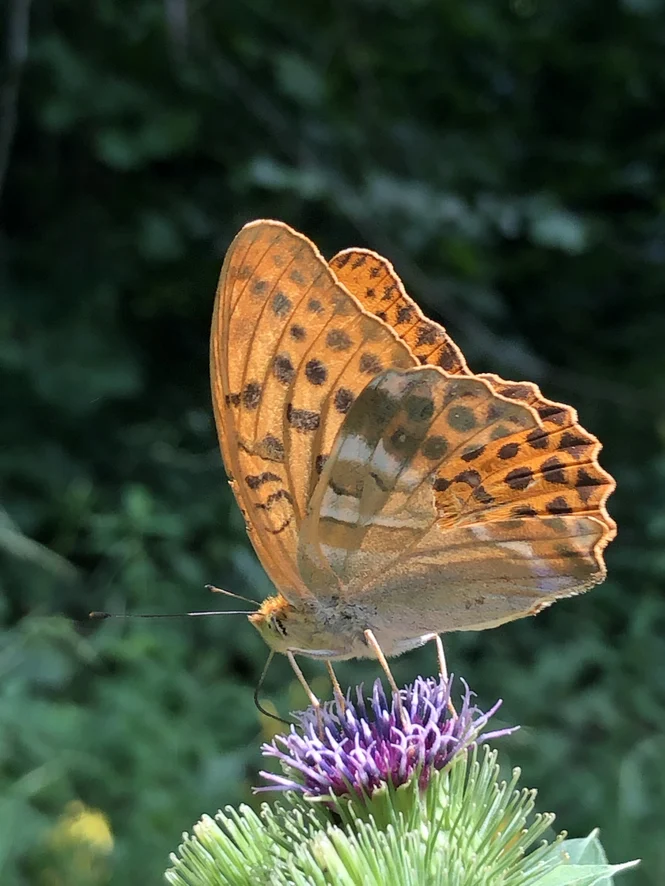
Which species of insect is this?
Argynnis paphia
